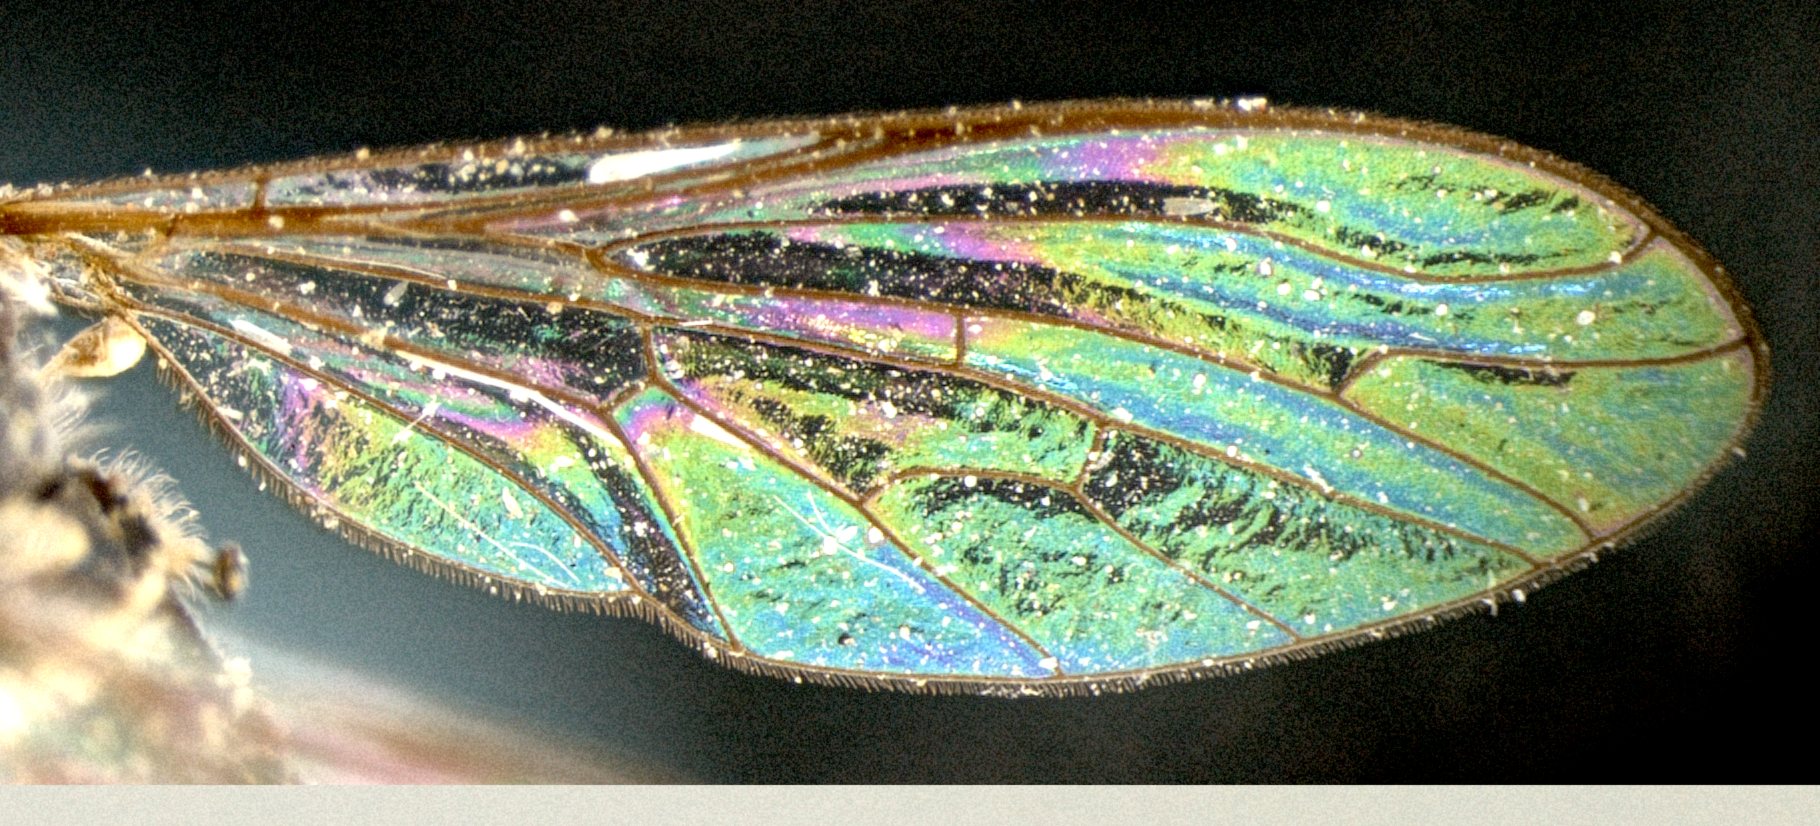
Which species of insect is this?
Metacosmus exilis
